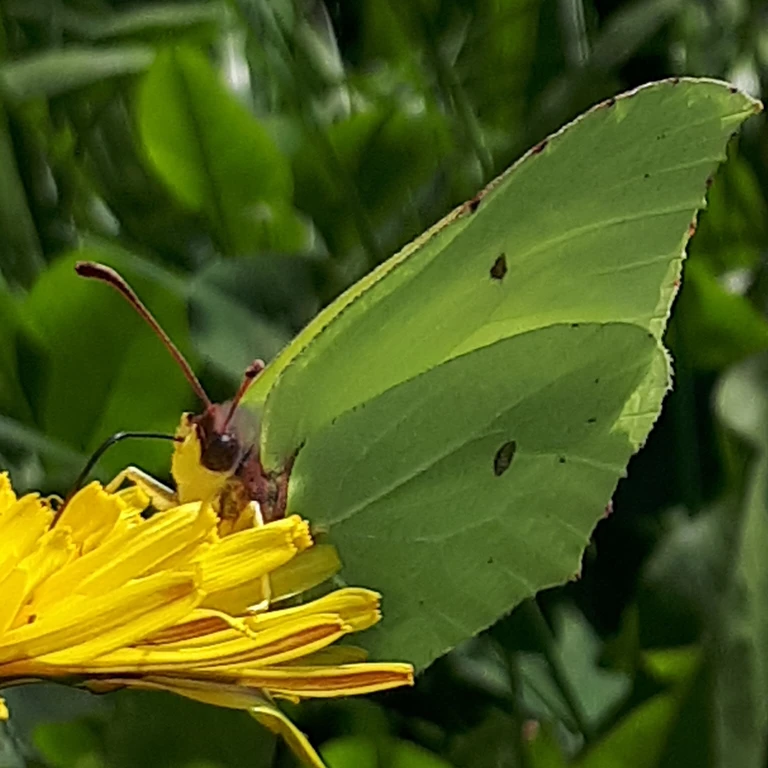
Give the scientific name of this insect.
Gonepteryx rhamni
